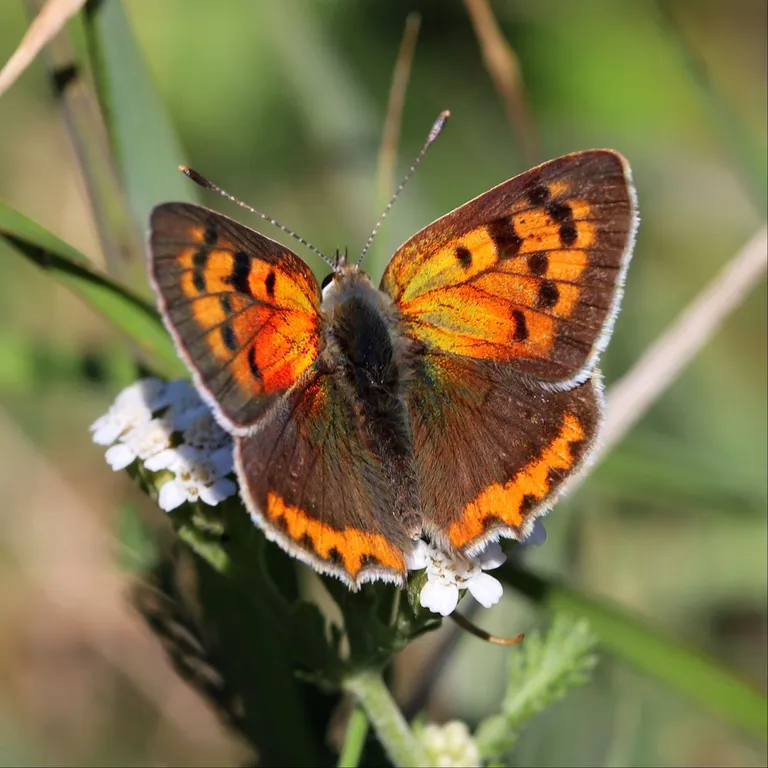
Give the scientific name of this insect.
Lycaena phlaeas
